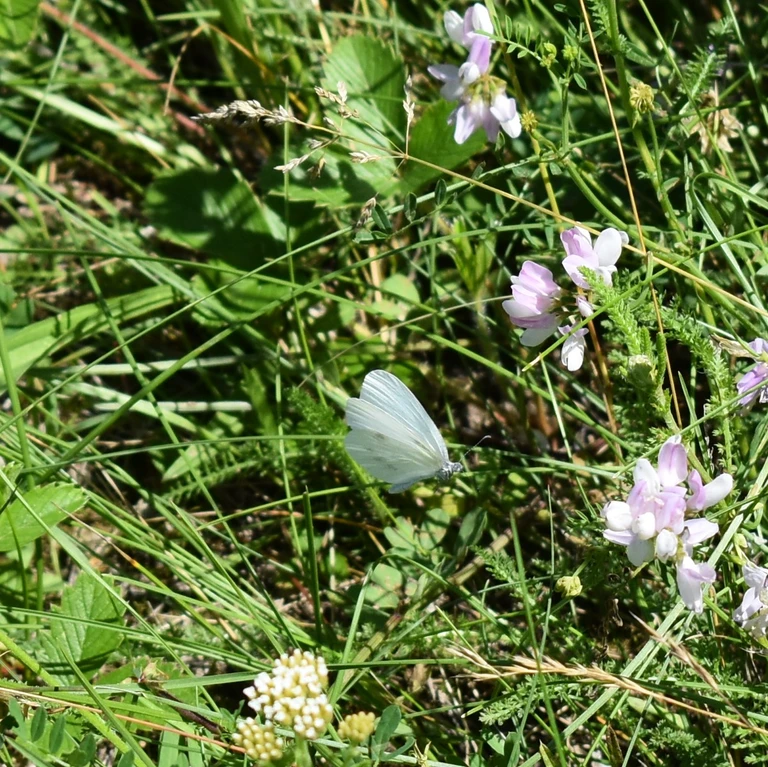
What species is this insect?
Leptidea sinapis/juvernica
